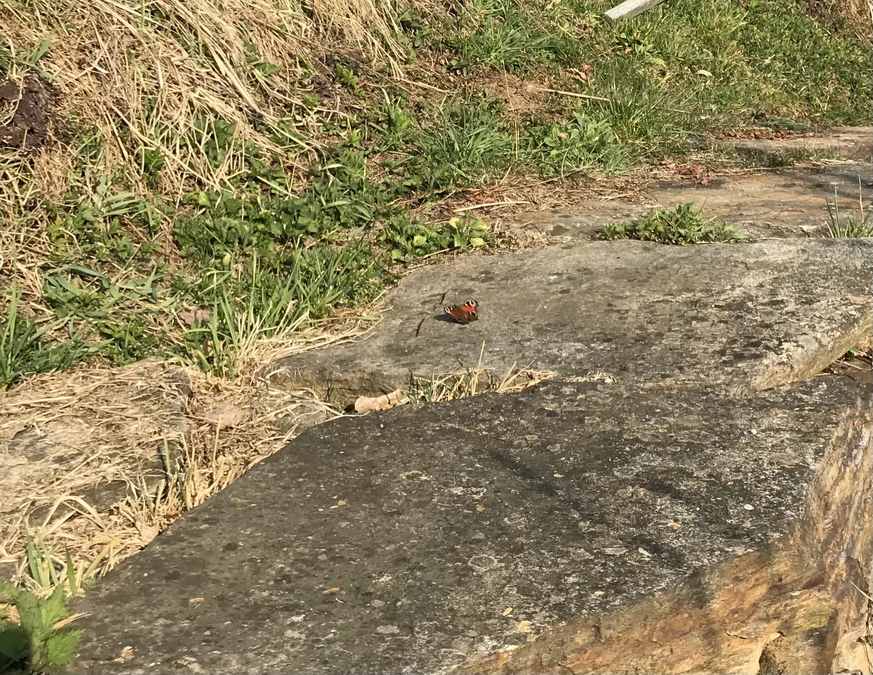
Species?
Aglais io
